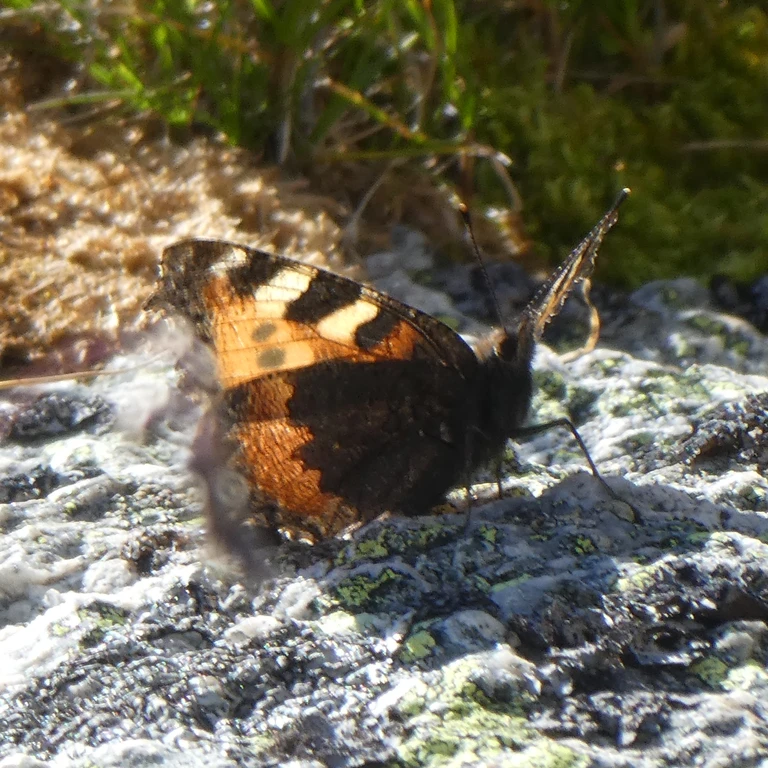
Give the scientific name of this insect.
Aglais urticae
